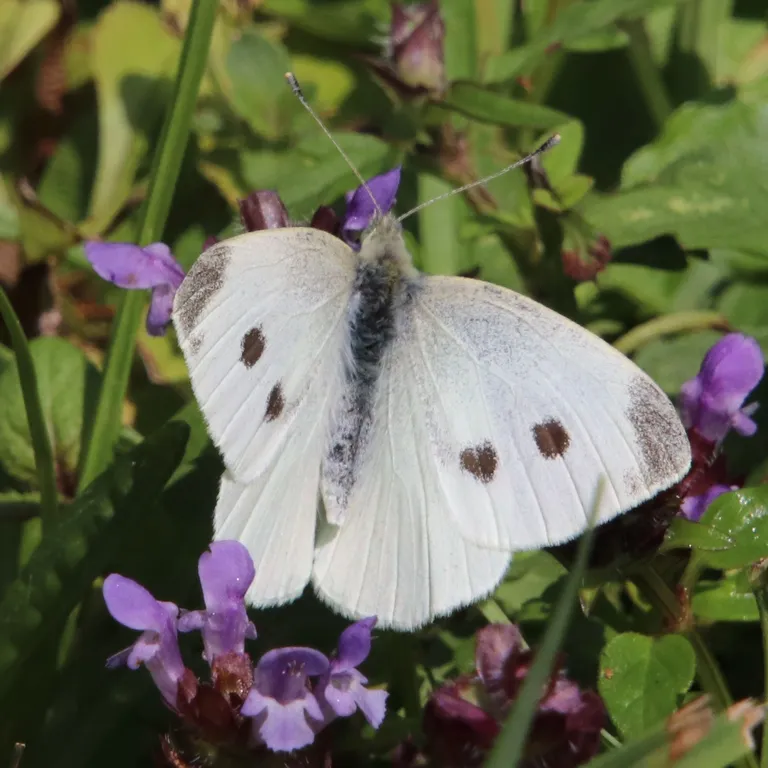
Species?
Pieris rapae
